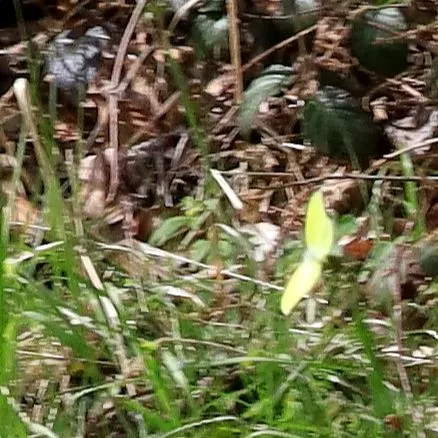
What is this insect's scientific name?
Gonepteryx rhamni
